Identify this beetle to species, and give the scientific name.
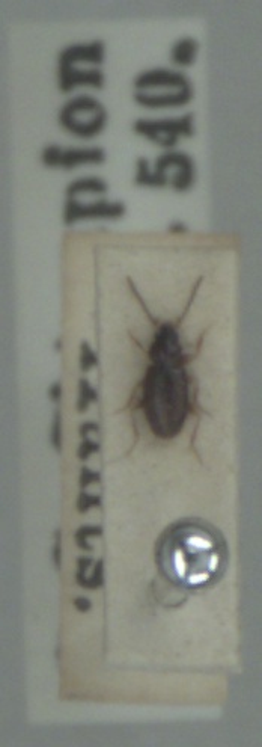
Tachys bistriatus
